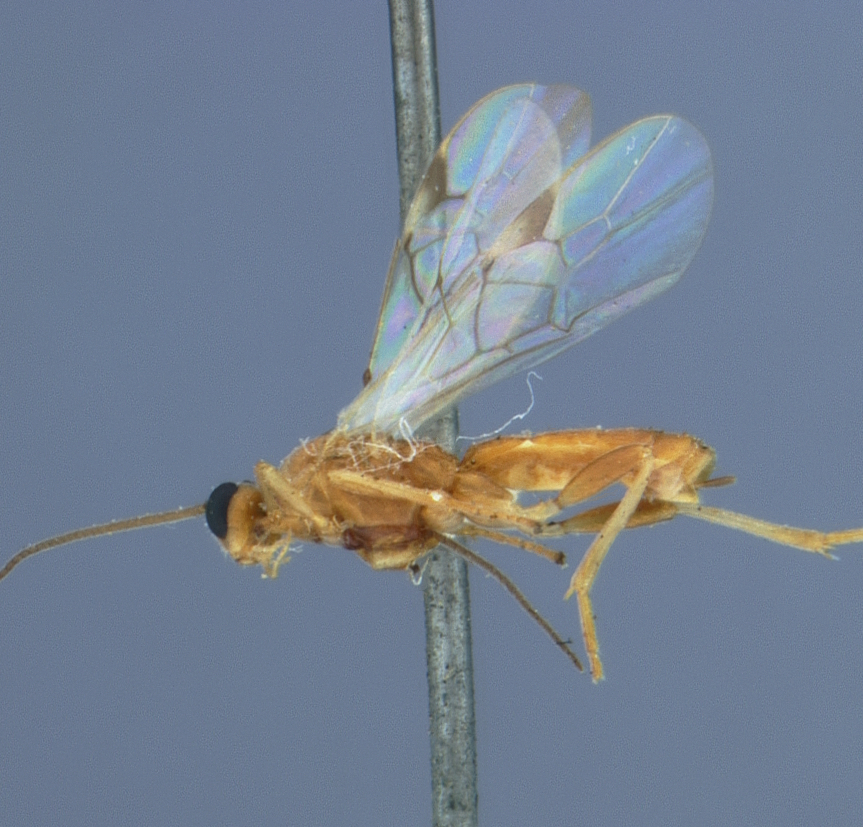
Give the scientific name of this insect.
Rhogas platyptexygis
